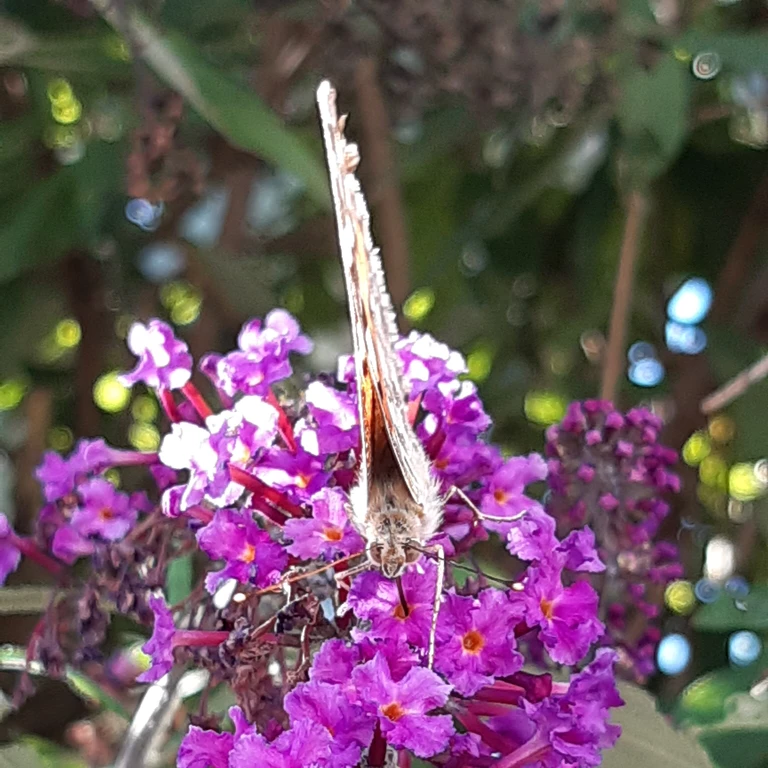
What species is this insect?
Vanessa cardui
